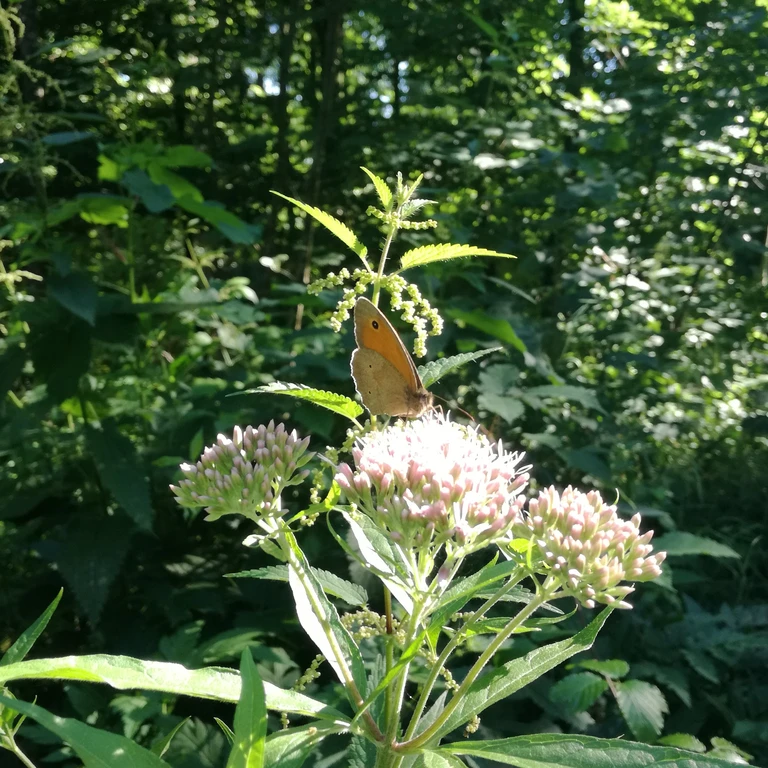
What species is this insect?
Maniola jurtina
